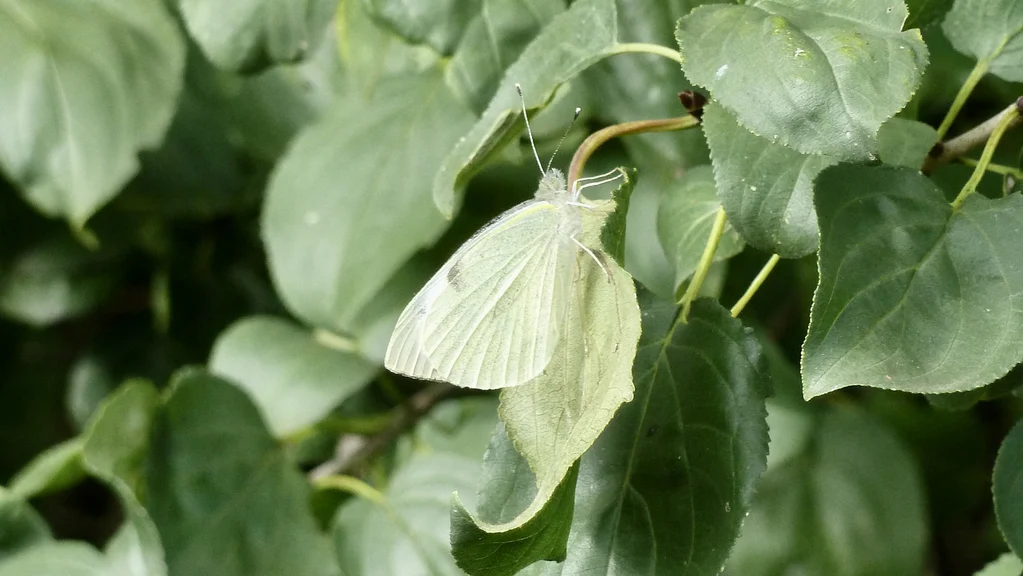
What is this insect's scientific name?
Pieris brassicae
